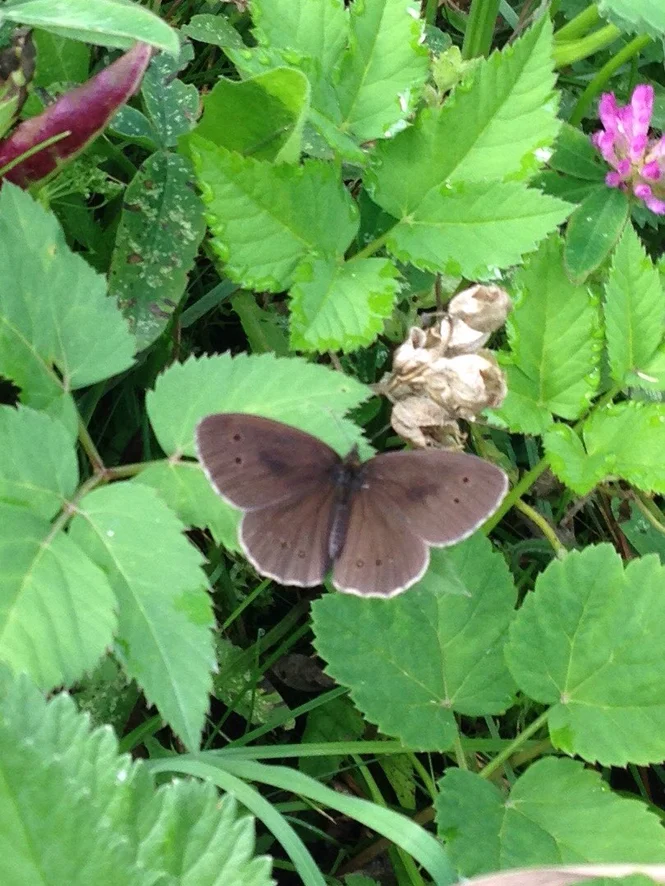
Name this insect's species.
Aphantopus hyperantus
